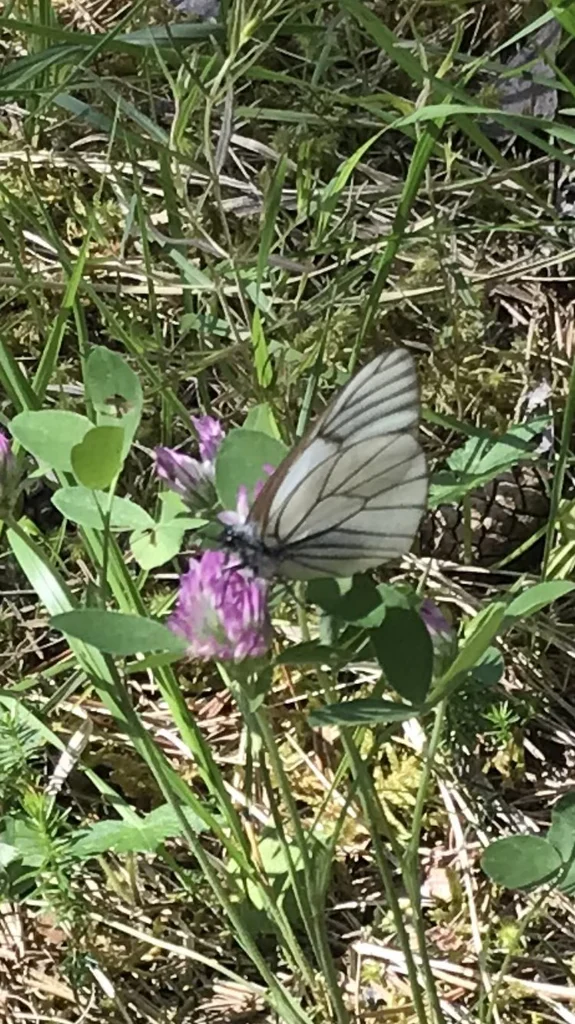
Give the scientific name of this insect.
Aporia crataegi
